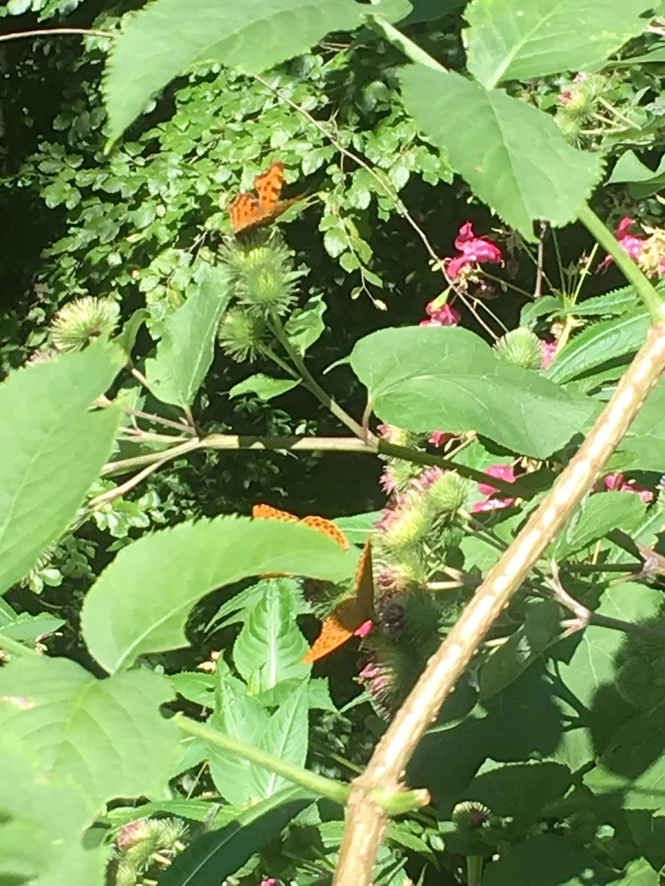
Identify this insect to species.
Argynnis paphia
